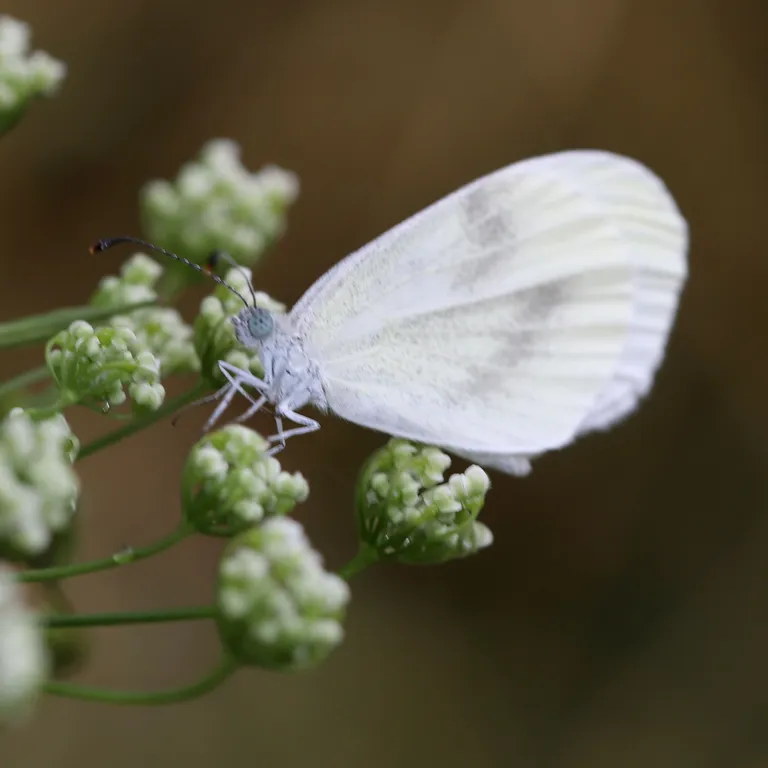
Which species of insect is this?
Leptidea sinapis/juvernica
